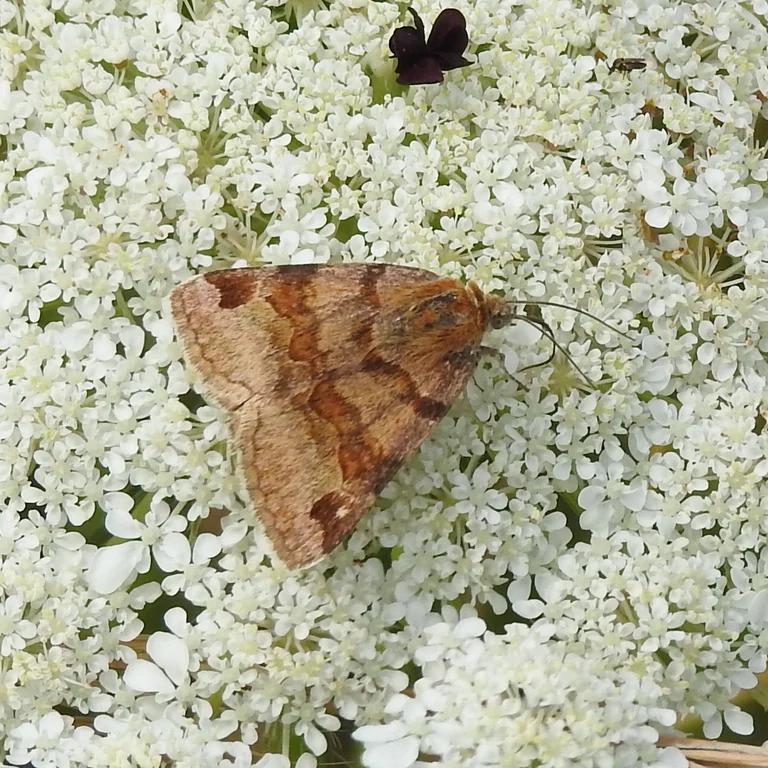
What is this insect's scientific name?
Euclidia glyphica
